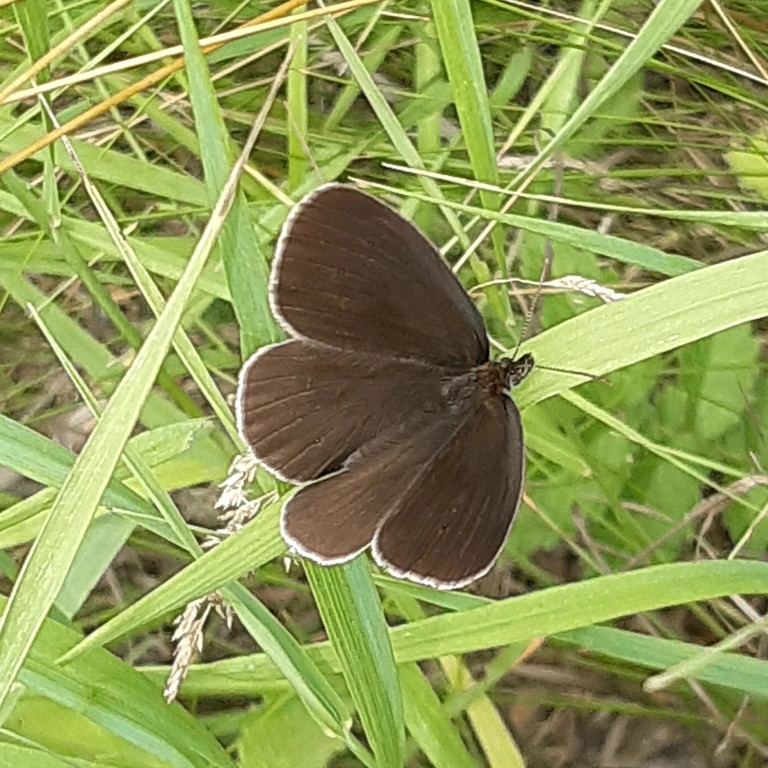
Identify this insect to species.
Aphantopus hyperantus
